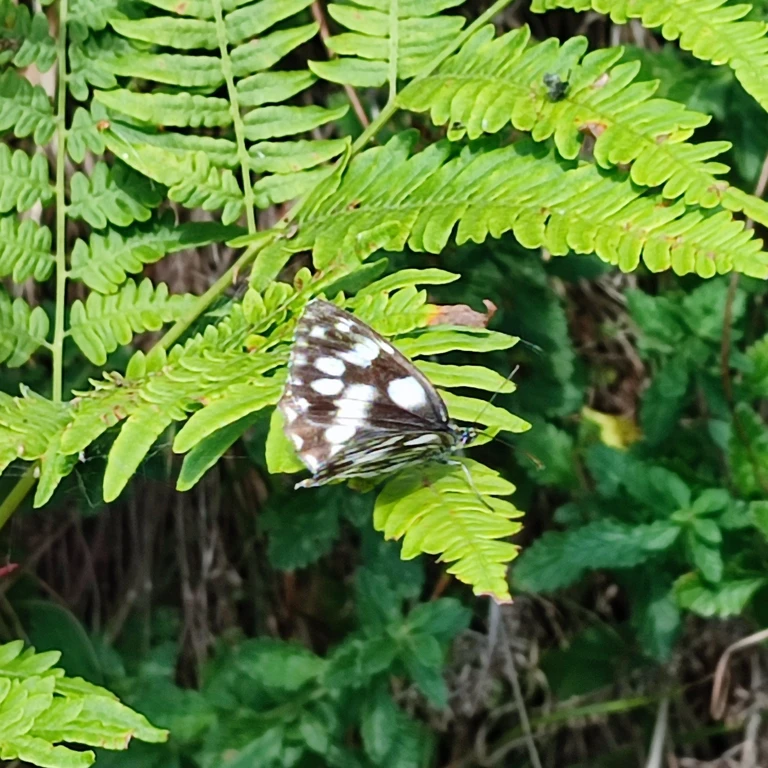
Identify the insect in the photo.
Melanargia galathea
